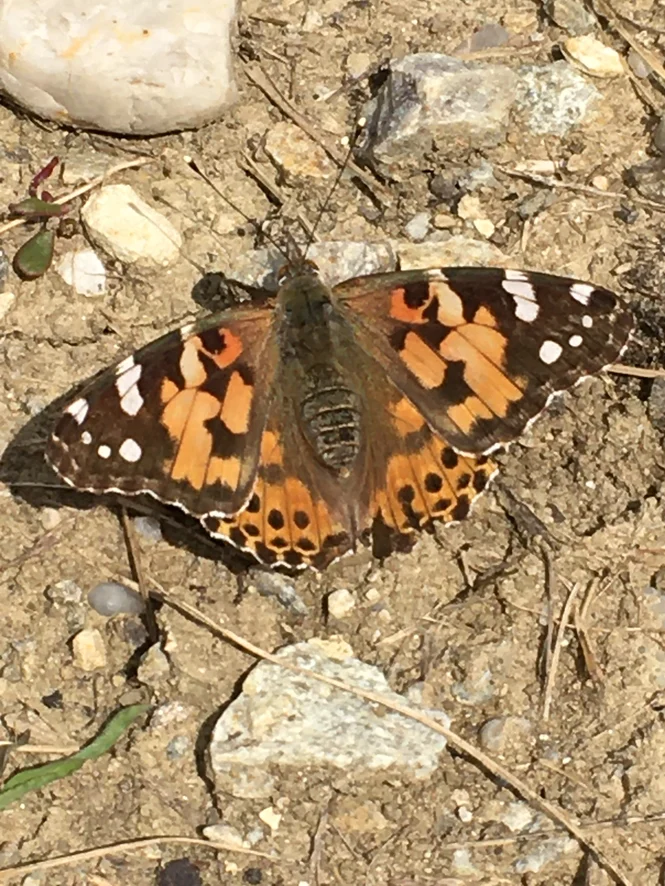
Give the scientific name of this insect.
Vanessa cardui
